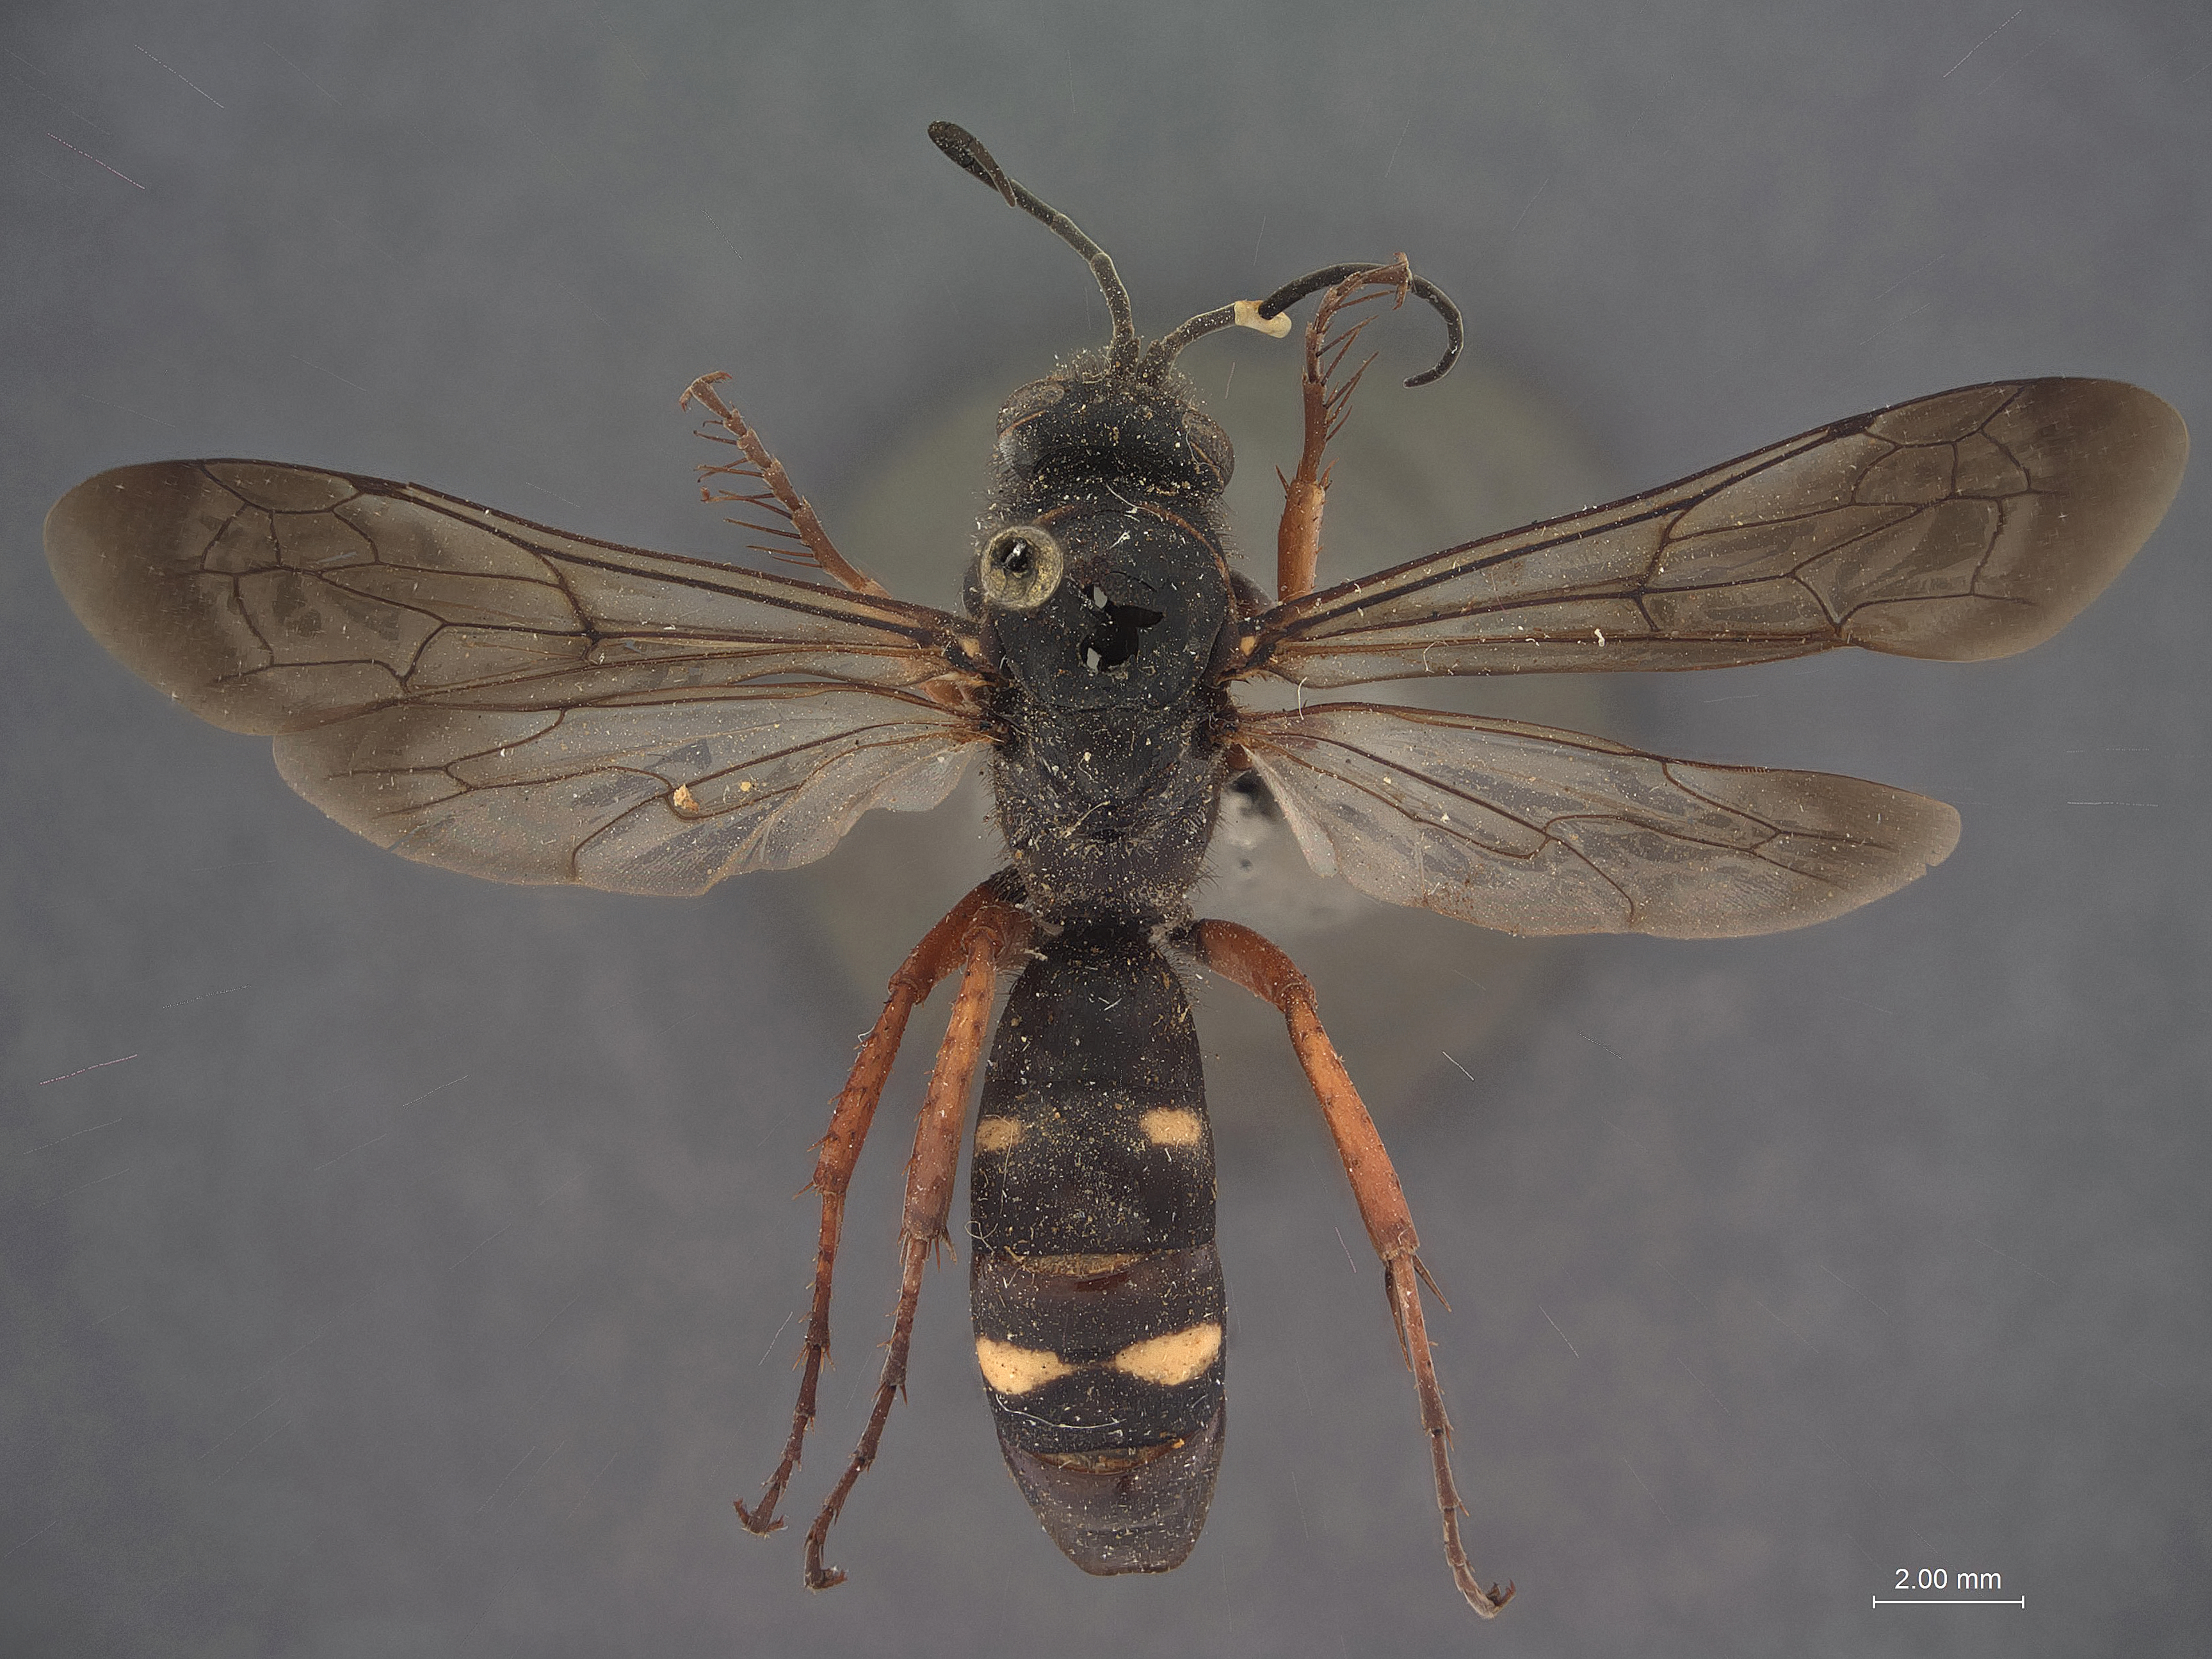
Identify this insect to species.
Episyron ferrantei
